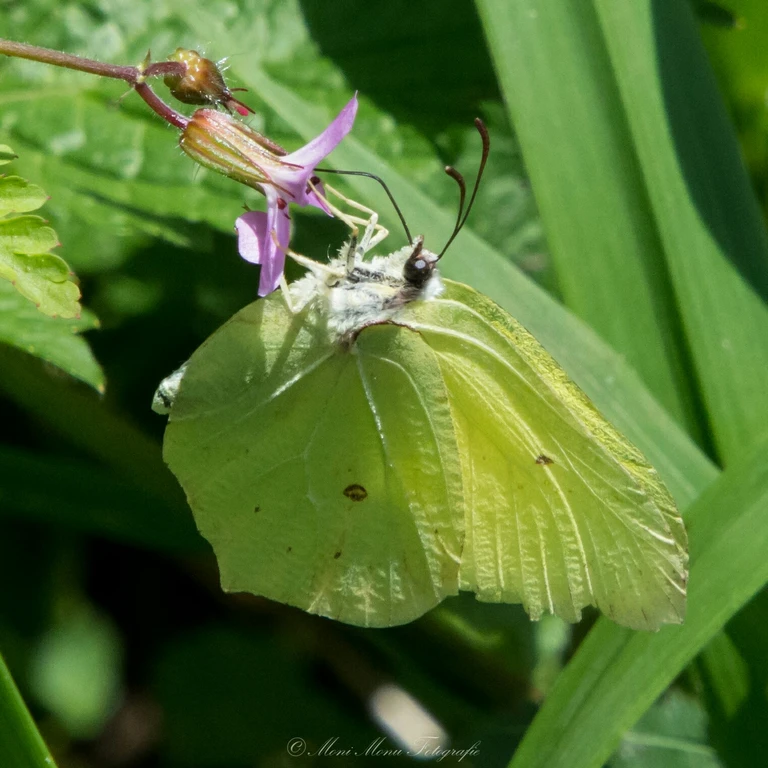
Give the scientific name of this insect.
Gonepteryx rhamni
